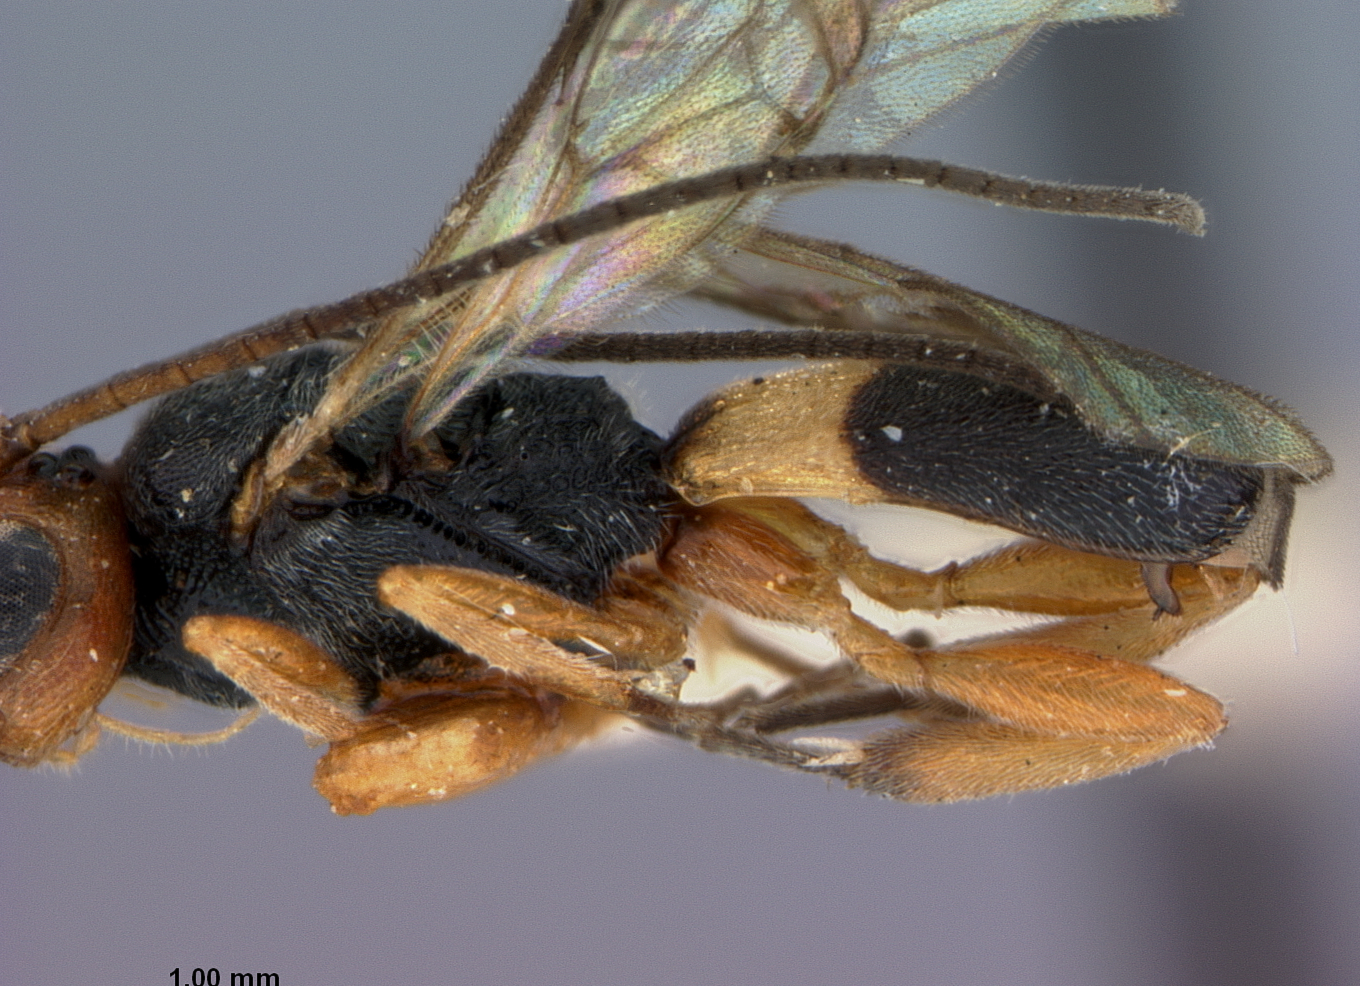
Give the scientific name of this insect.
Ascogaster distinctus
